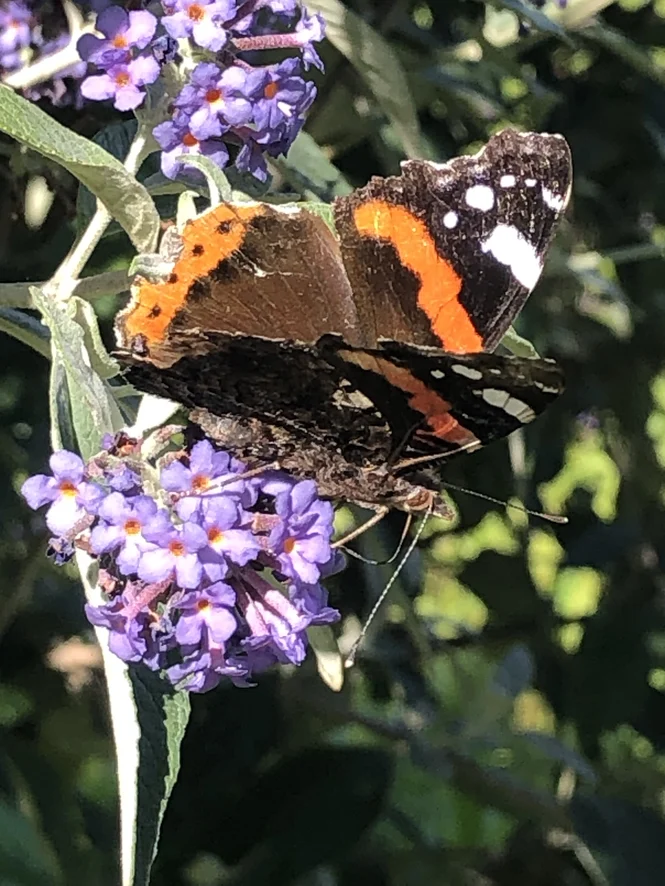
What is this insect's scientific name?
Vanessa atalanta
